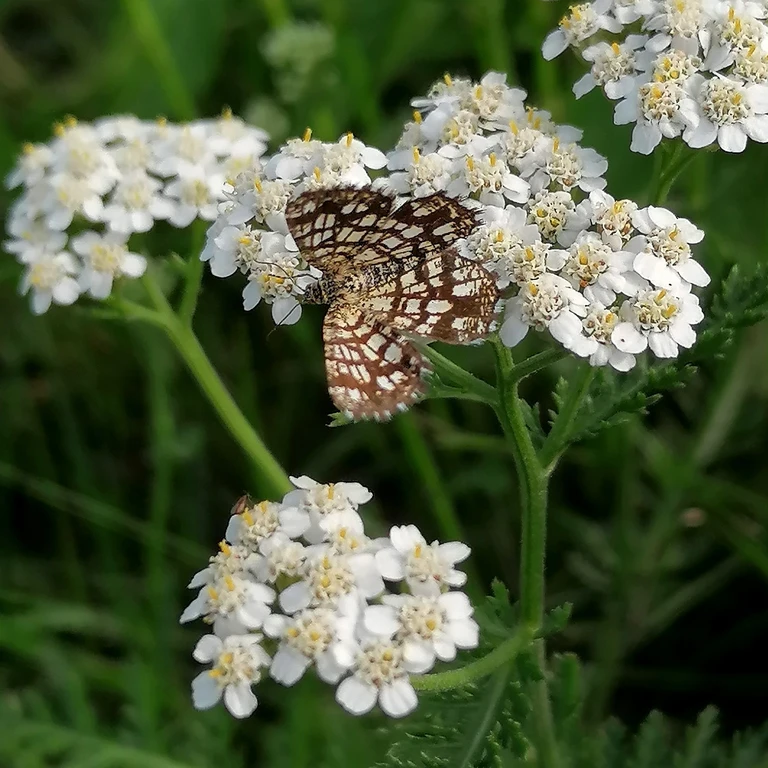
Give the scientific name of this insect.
Chiasmia clathrata
